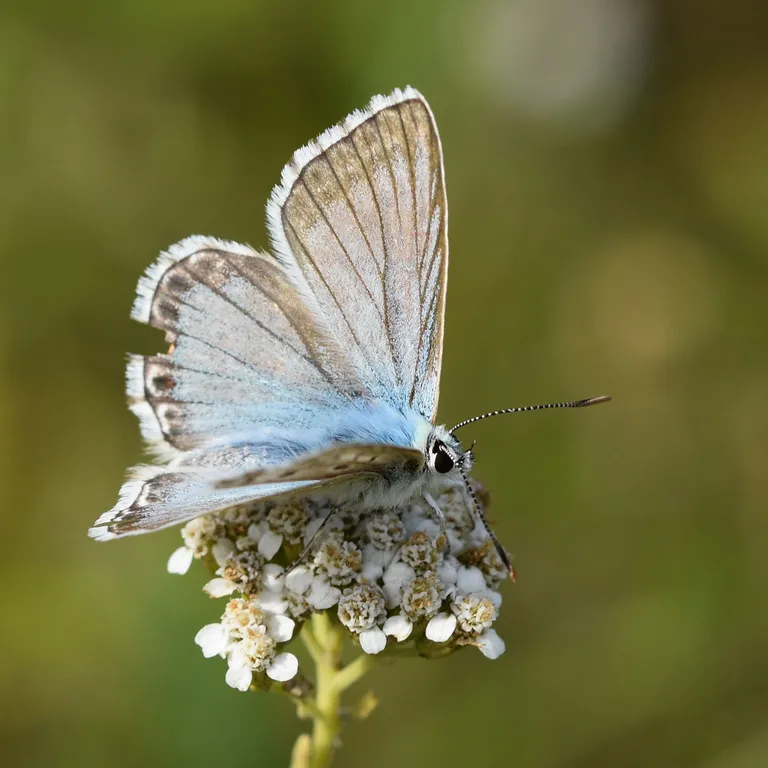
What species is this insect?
Lysandra coridon
